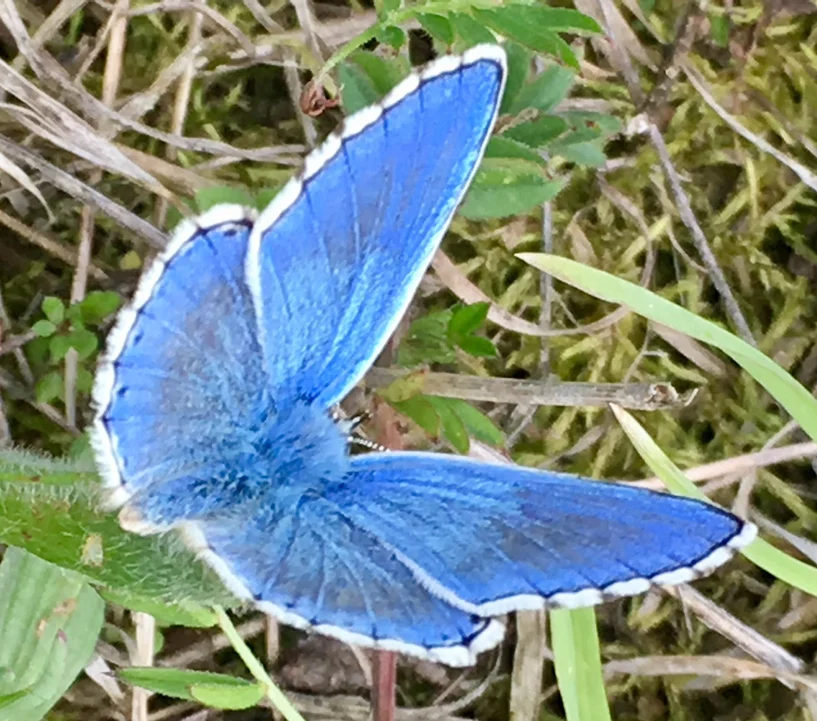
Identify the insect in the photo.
Lysandra bellargus
